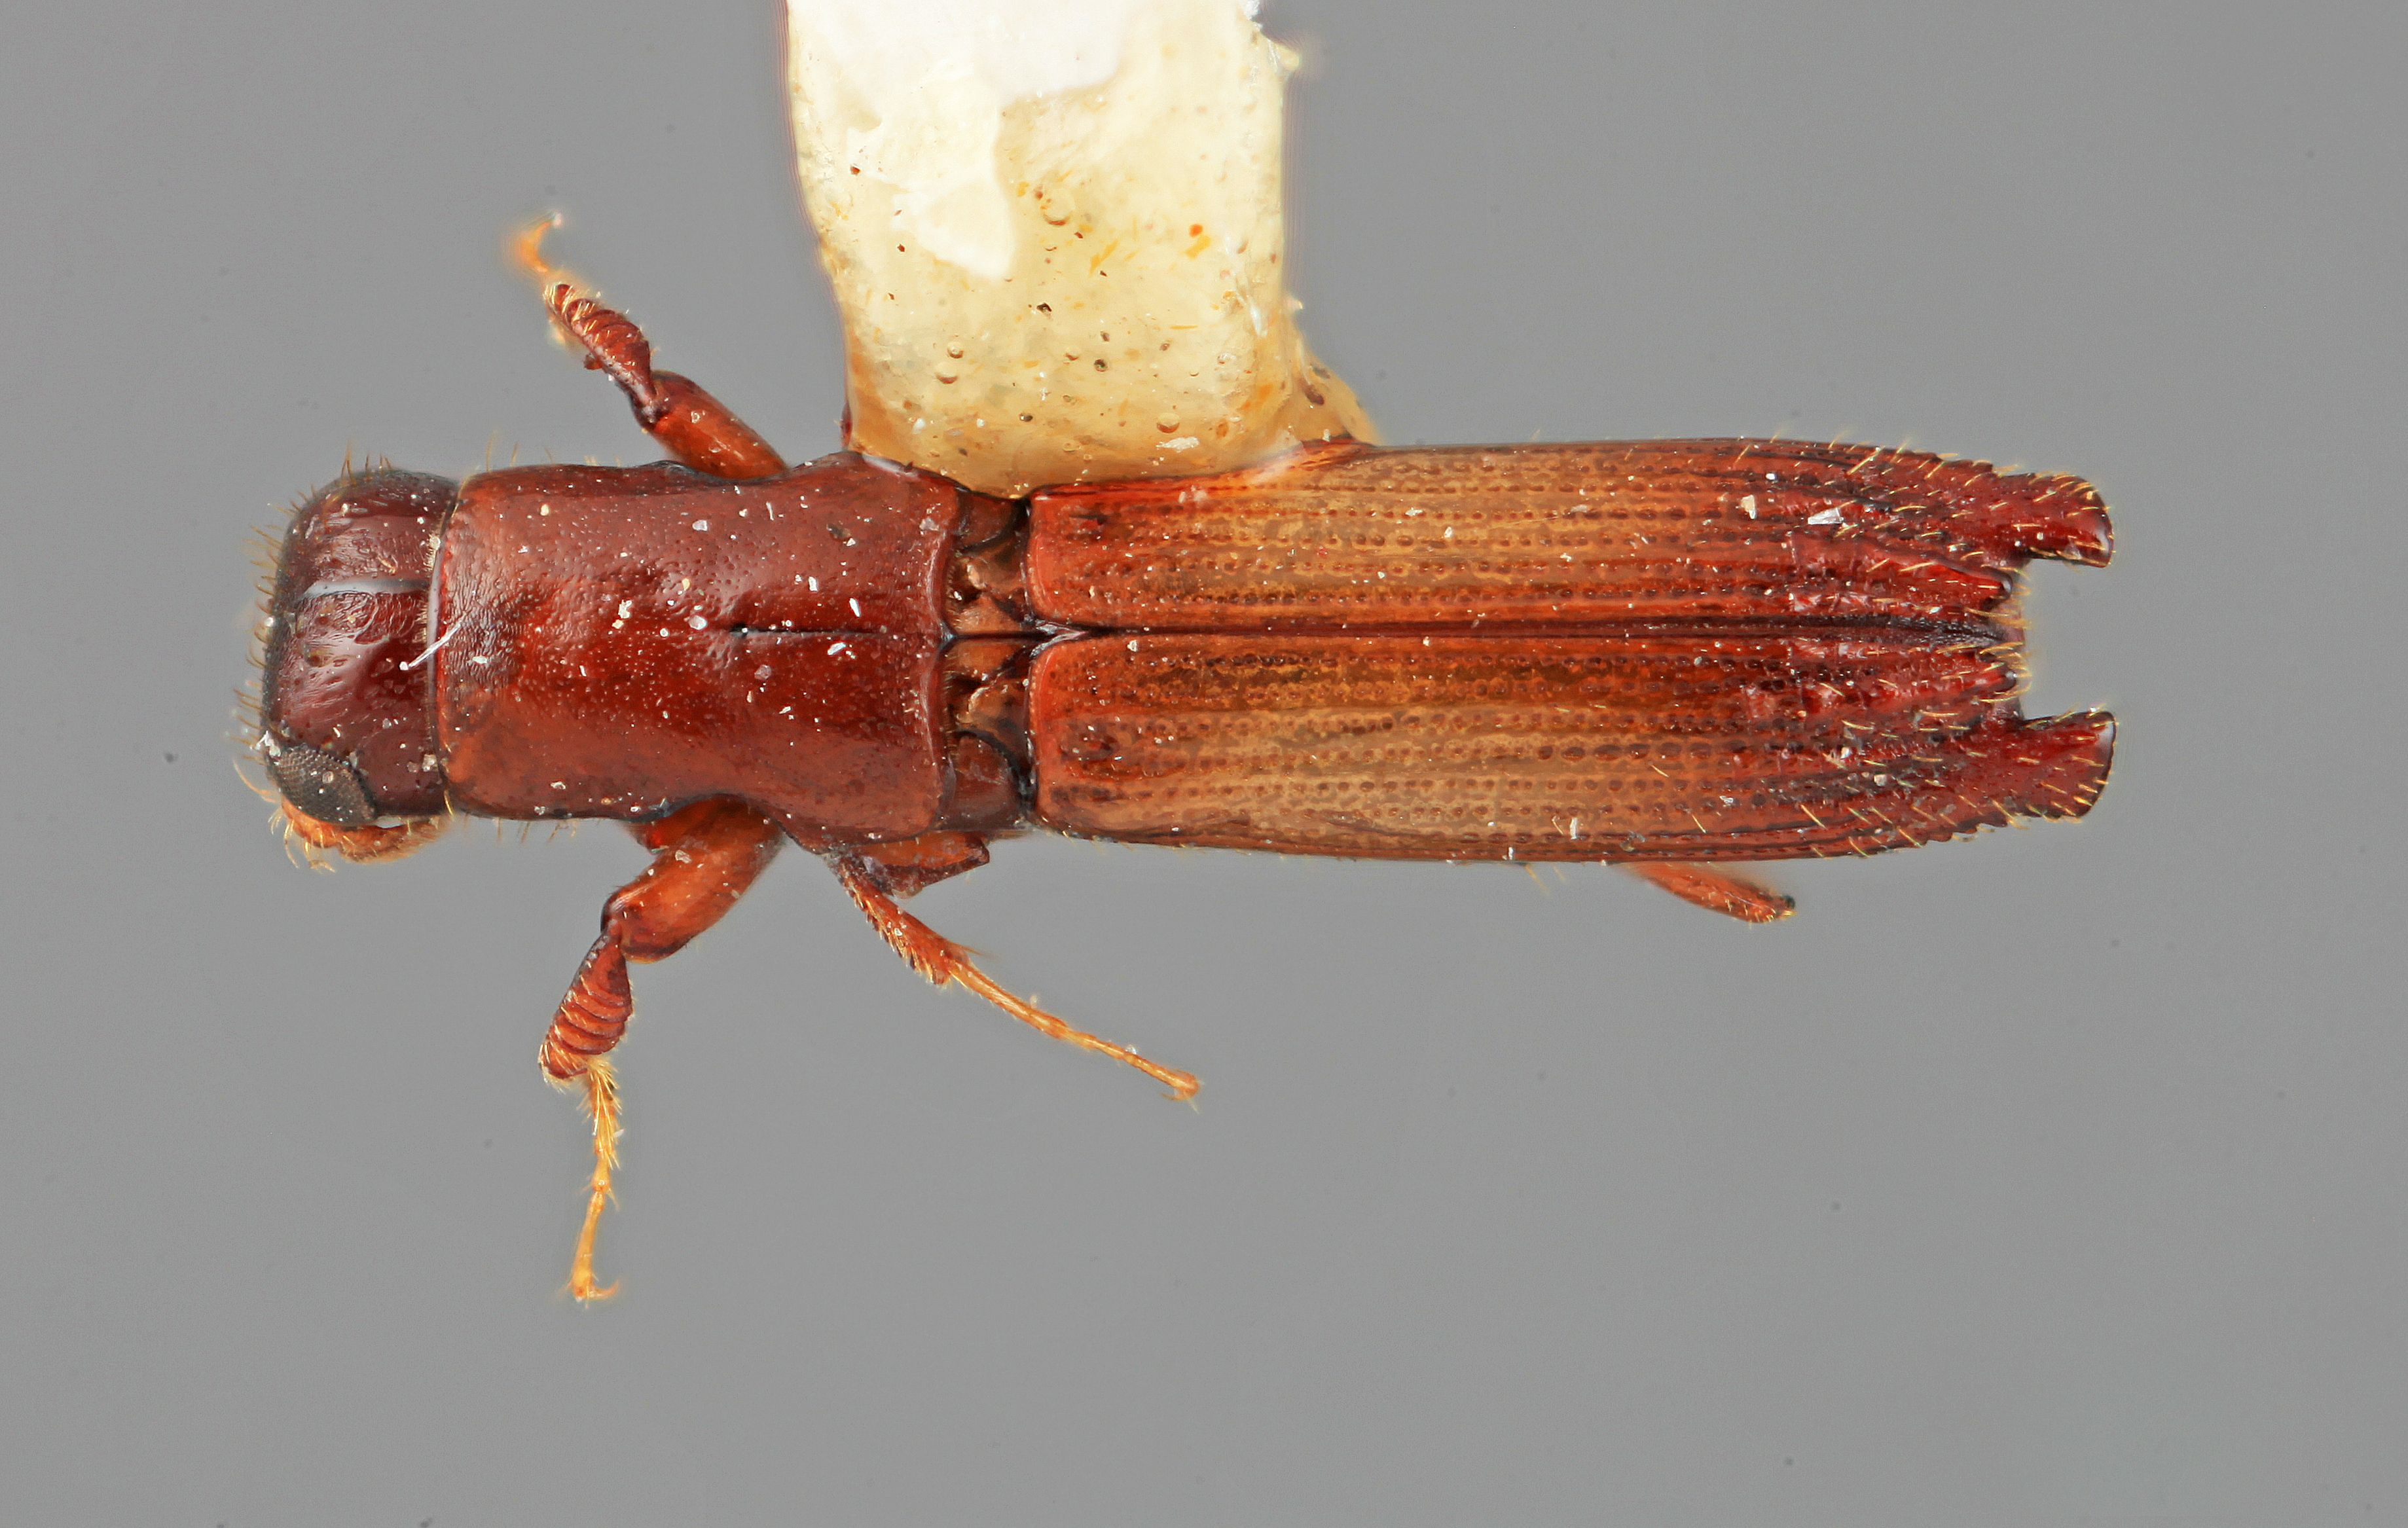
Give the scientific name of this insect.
Platypus quercus
